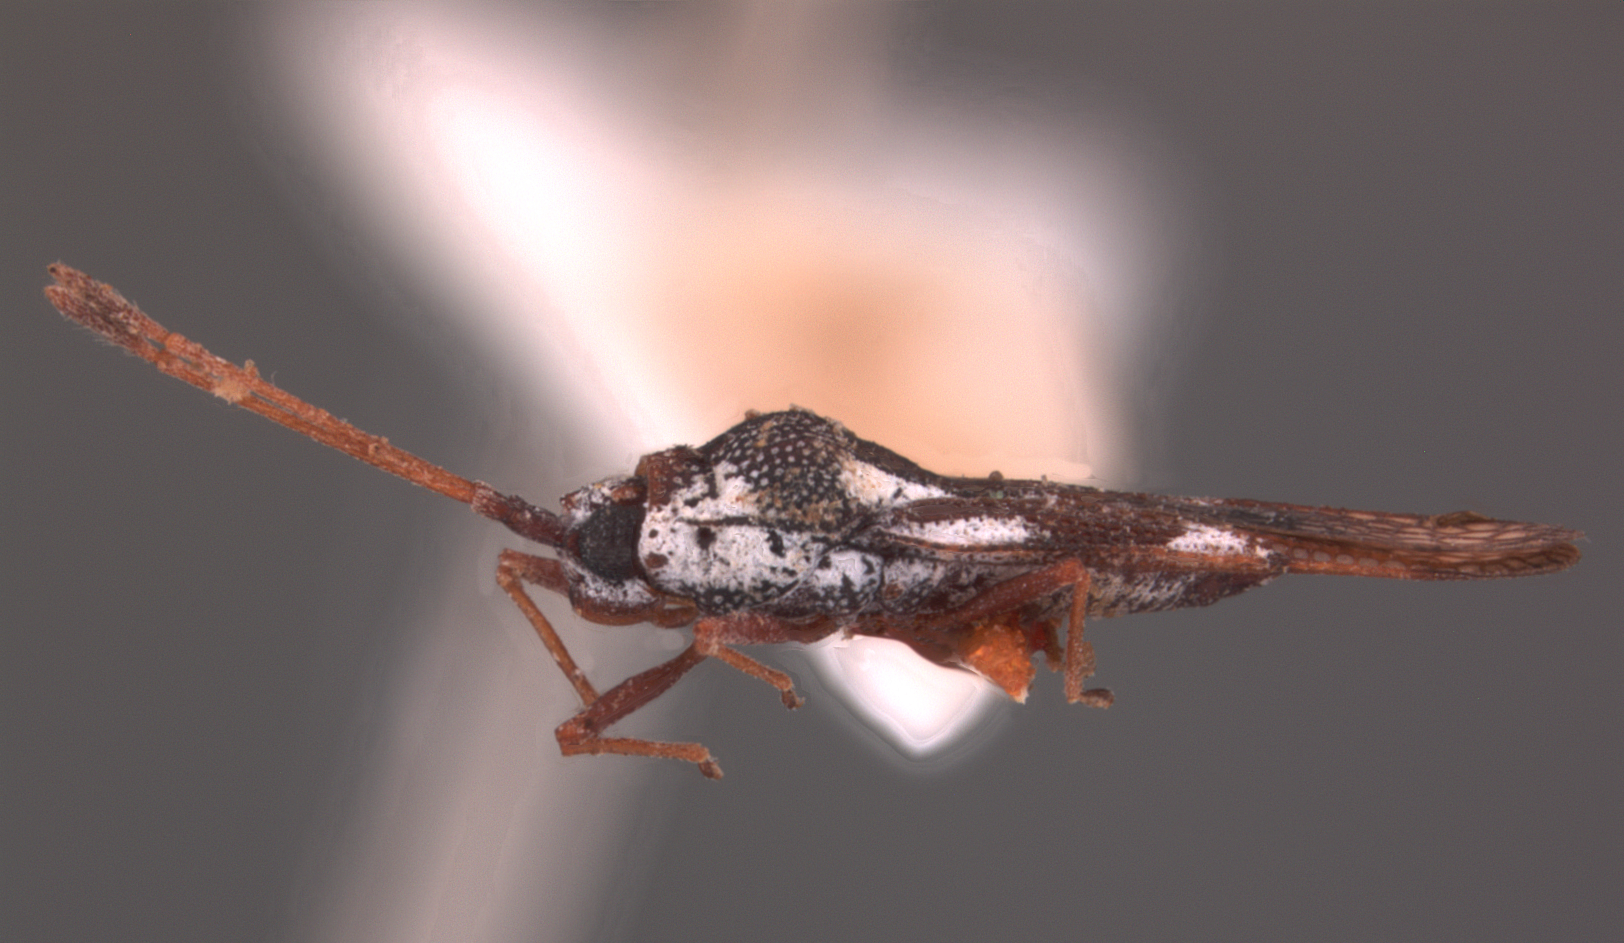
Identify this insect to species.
Perissonemia illustris
